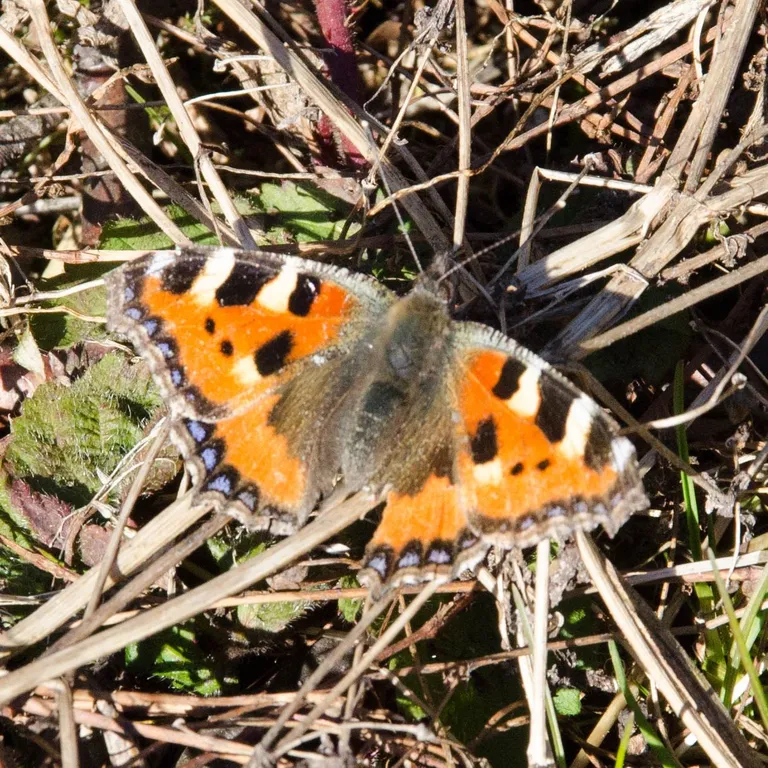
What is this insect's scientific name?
Aglais urticae
